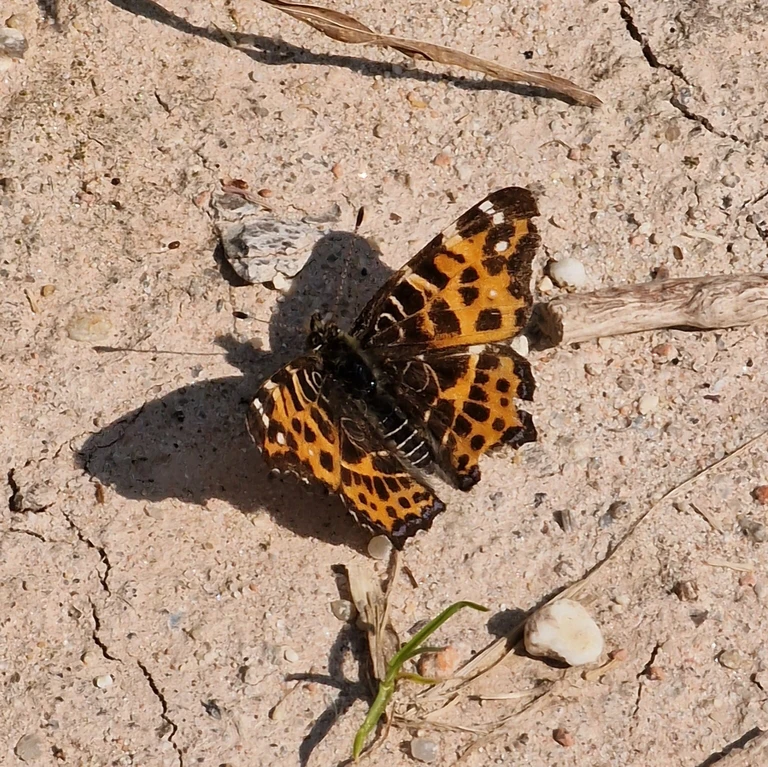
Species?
Araschnia levana
